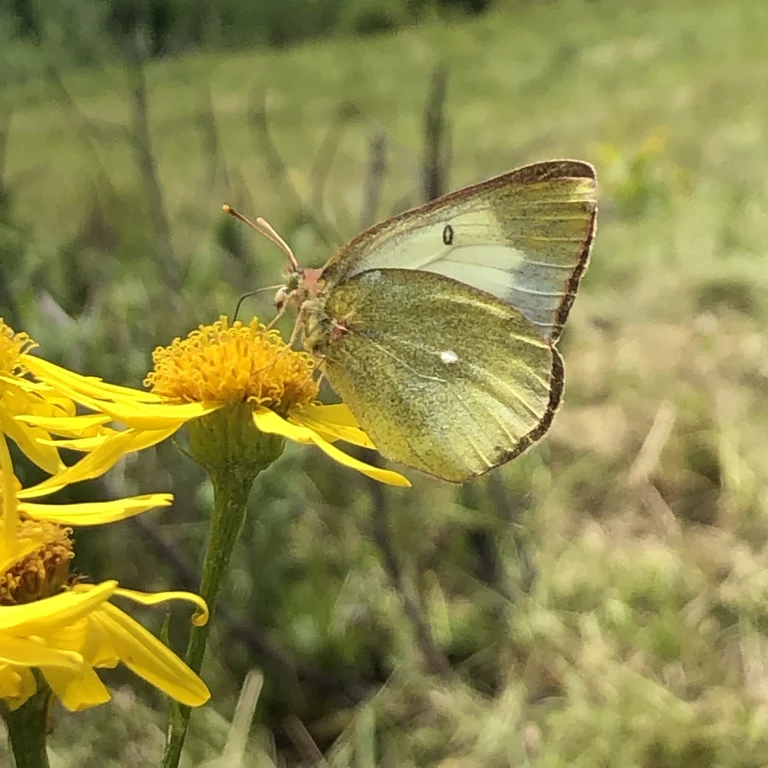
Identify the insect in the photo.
Colias palaeno
